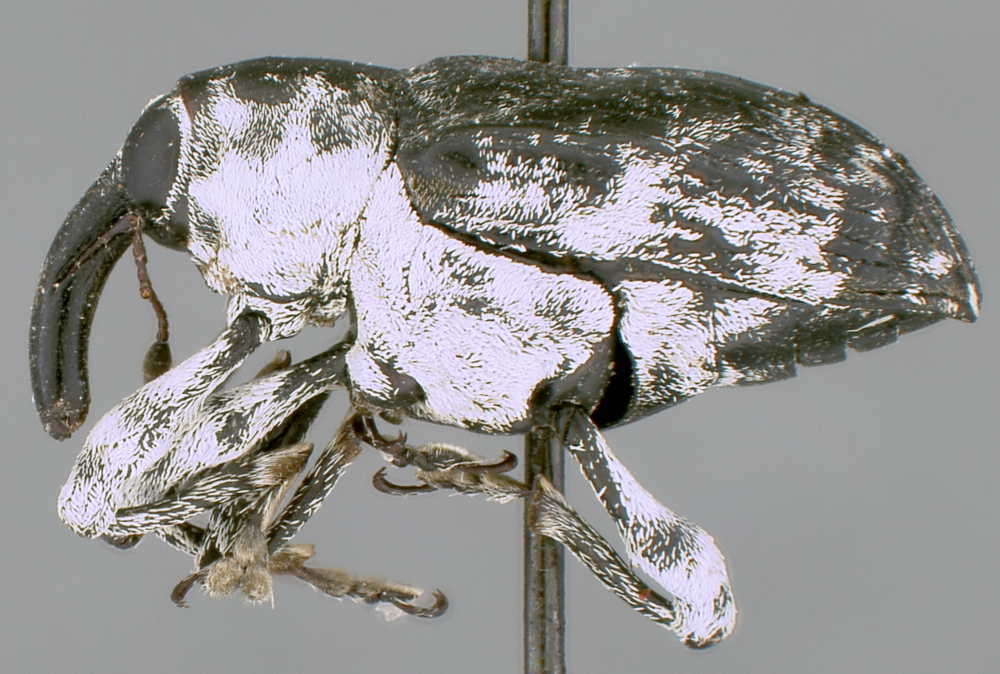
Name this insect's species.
Peridinetus ecuadoricus
